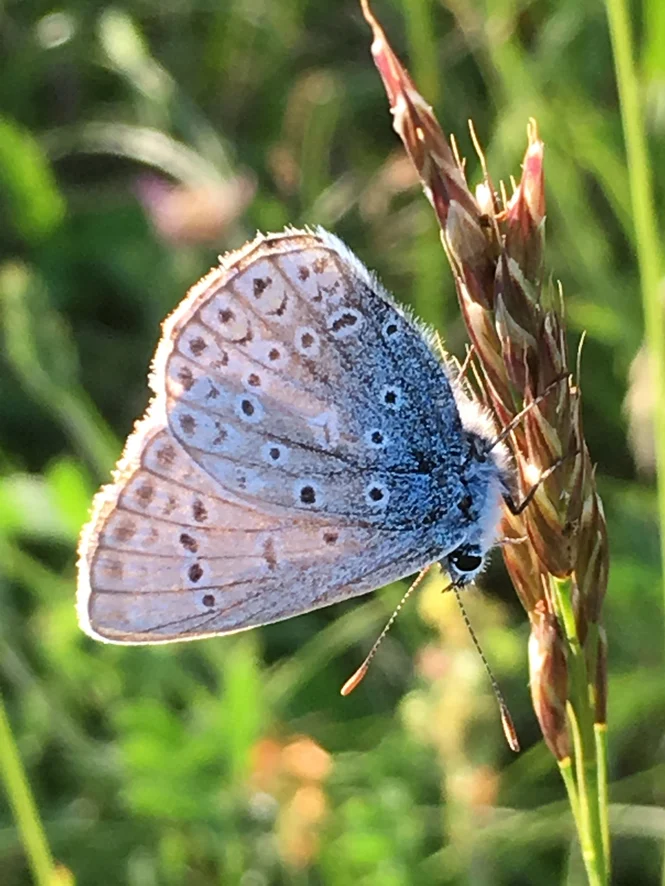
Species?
Polyommatus icarus
